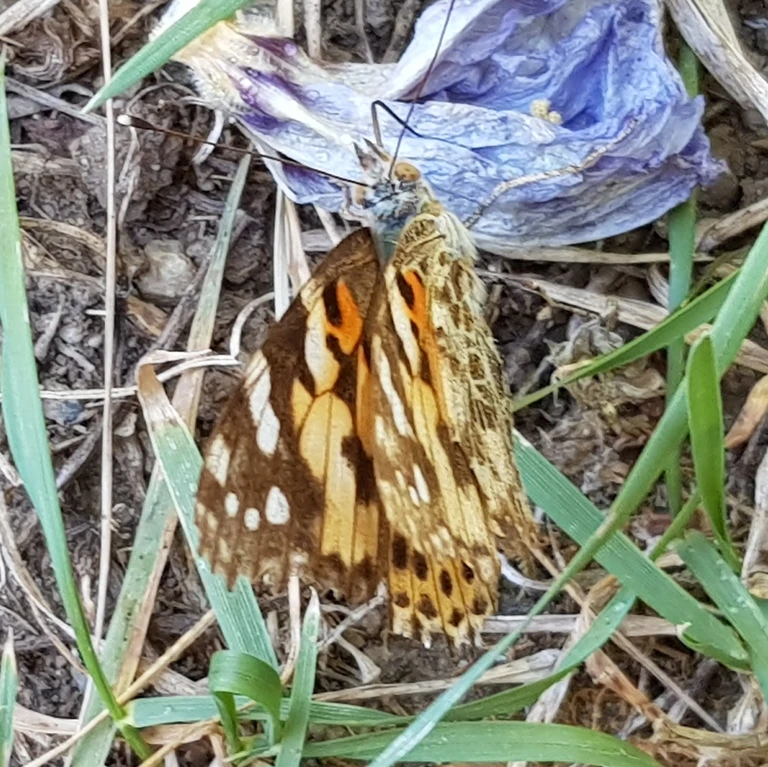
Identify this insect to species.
Vanessa cardui
